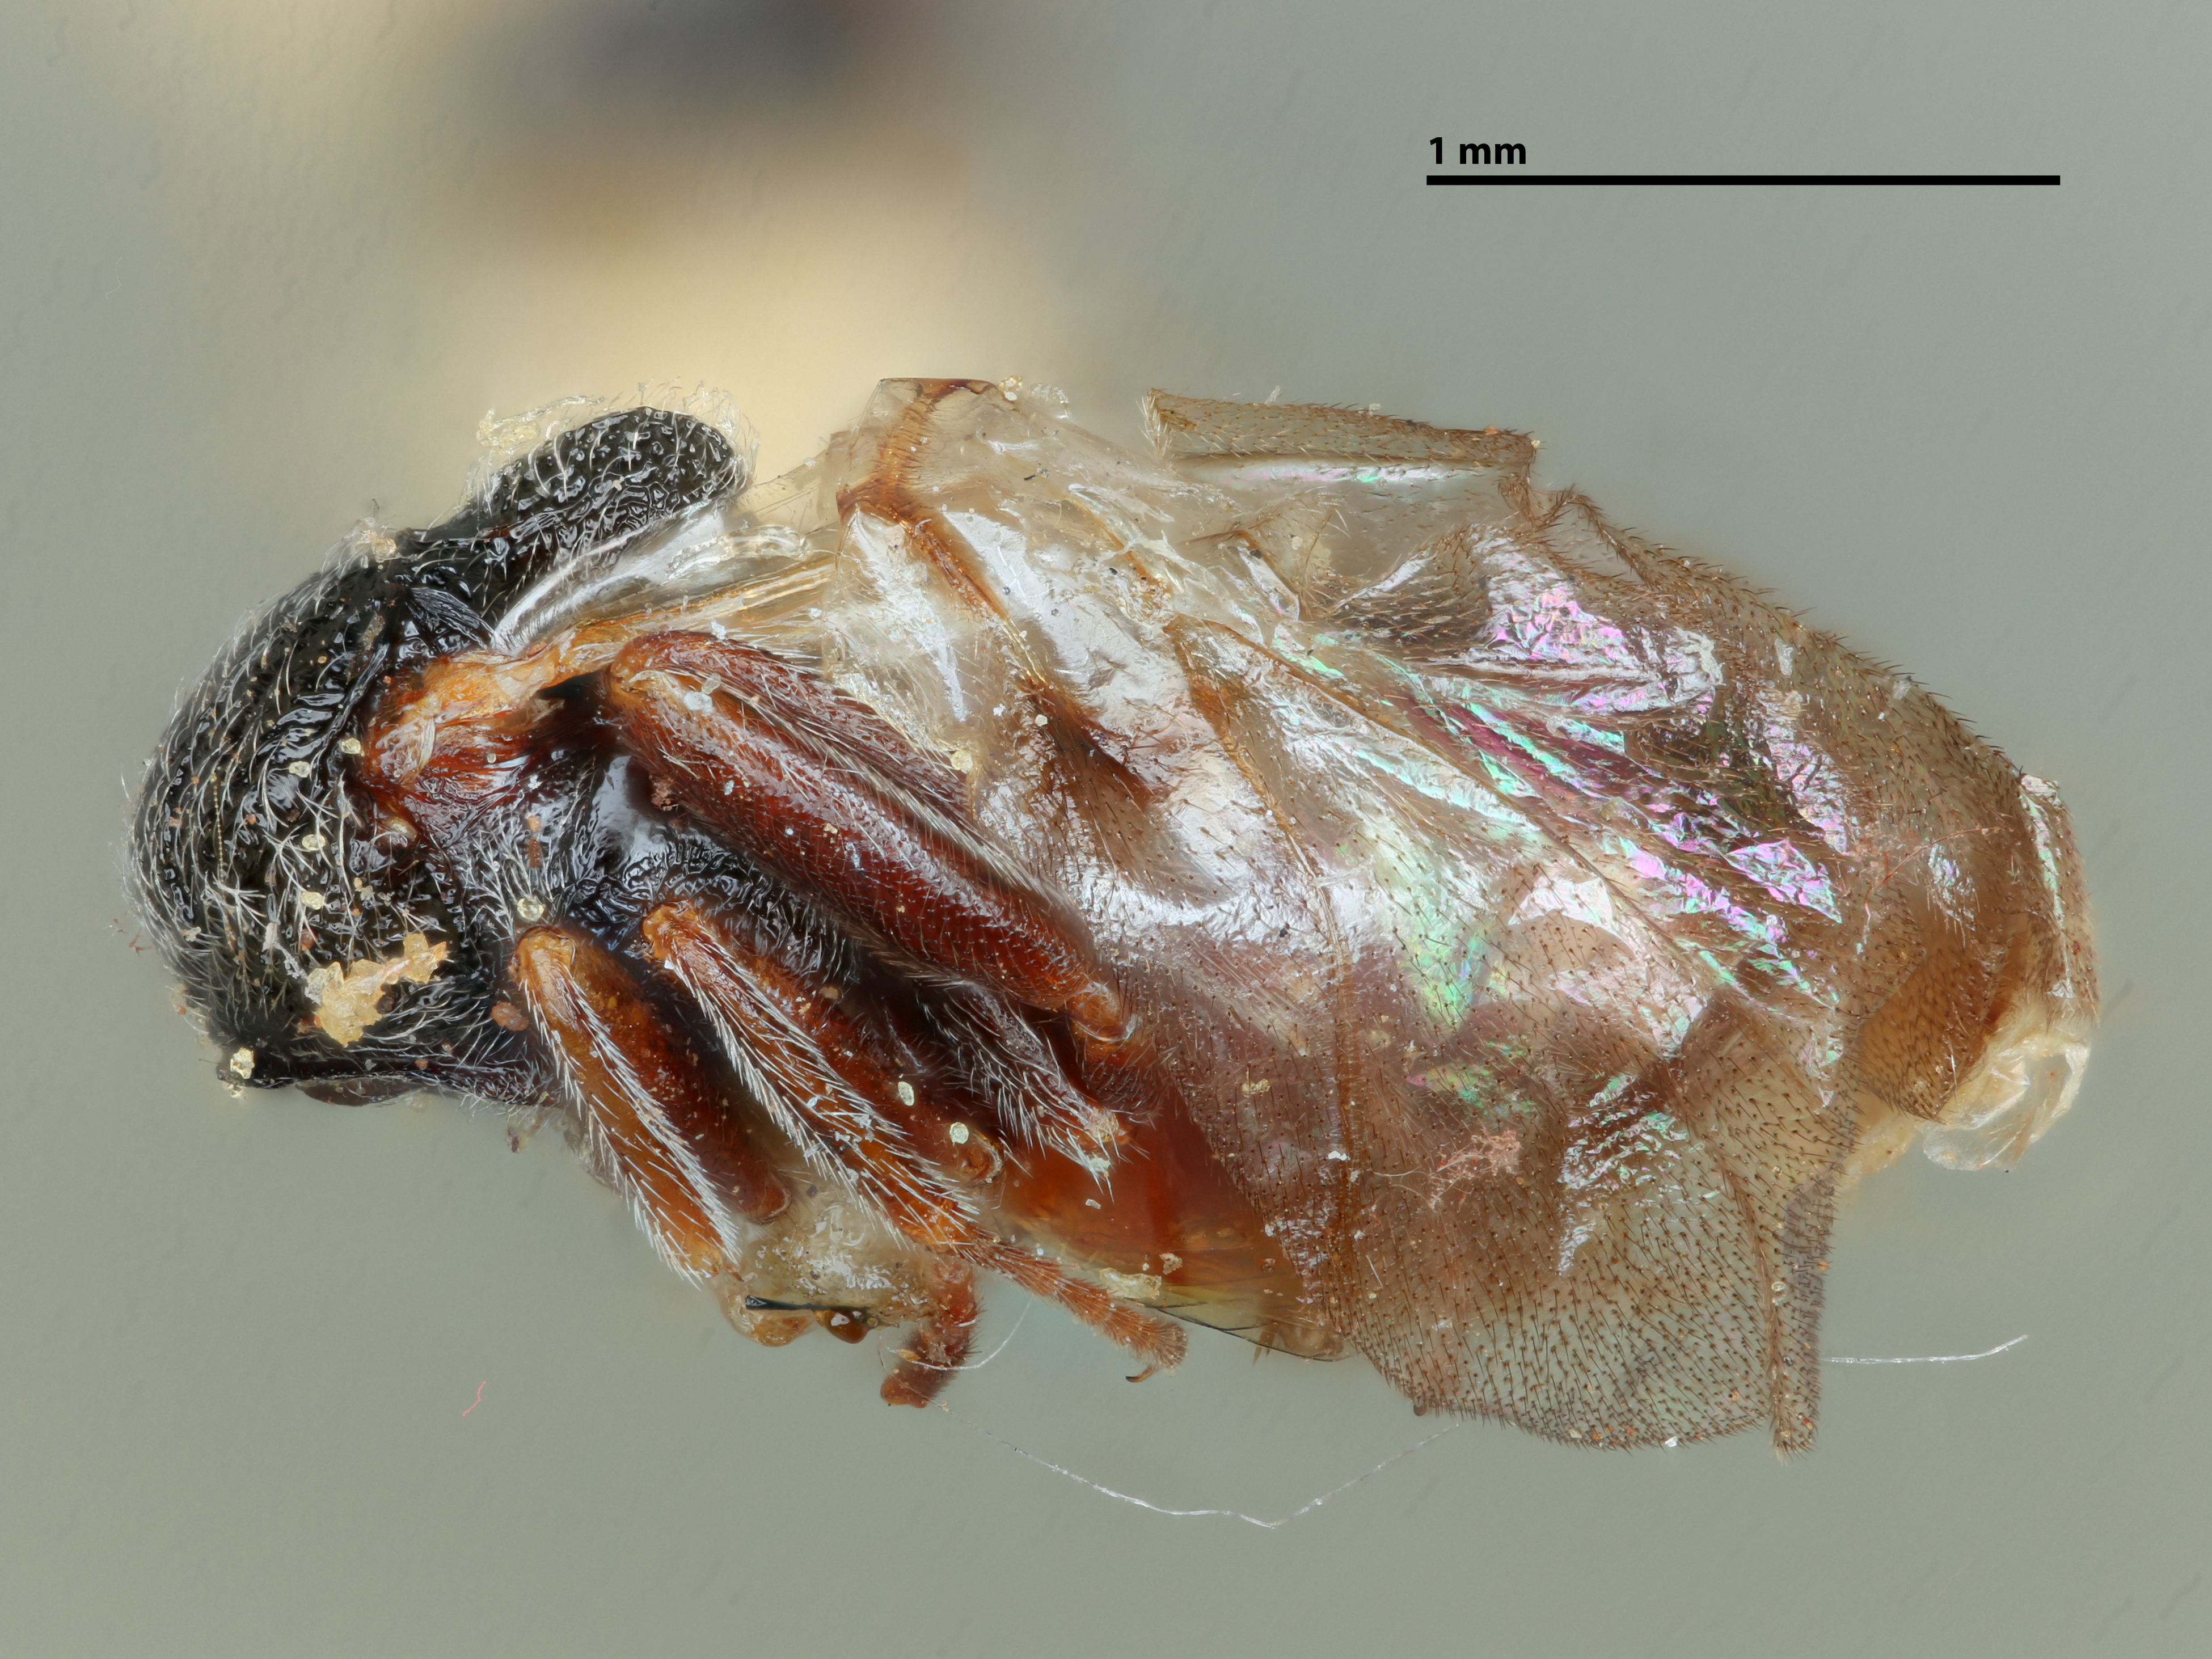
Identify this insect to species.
Andricus yosemite
